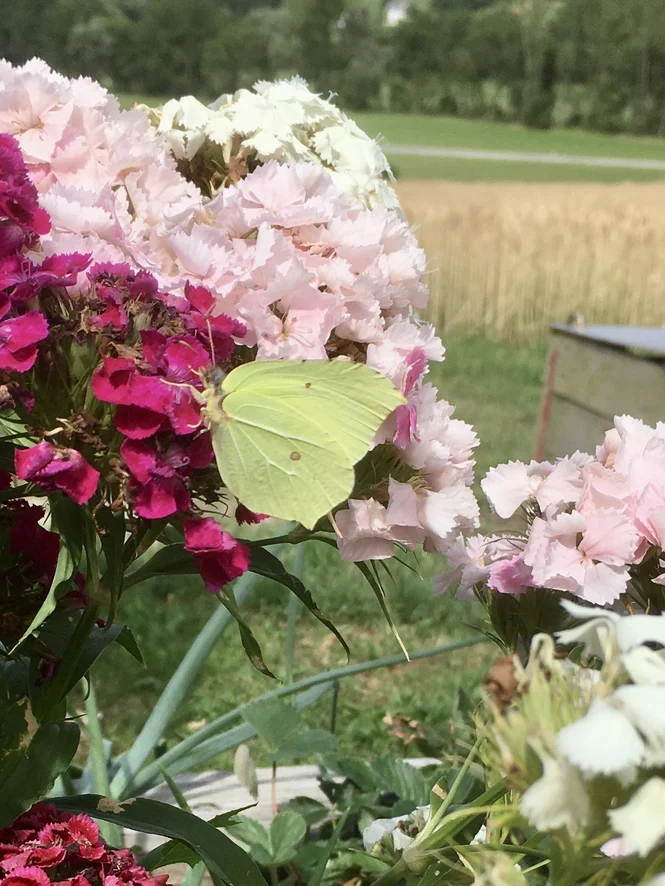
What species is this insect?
Gonepteryx rhamni
